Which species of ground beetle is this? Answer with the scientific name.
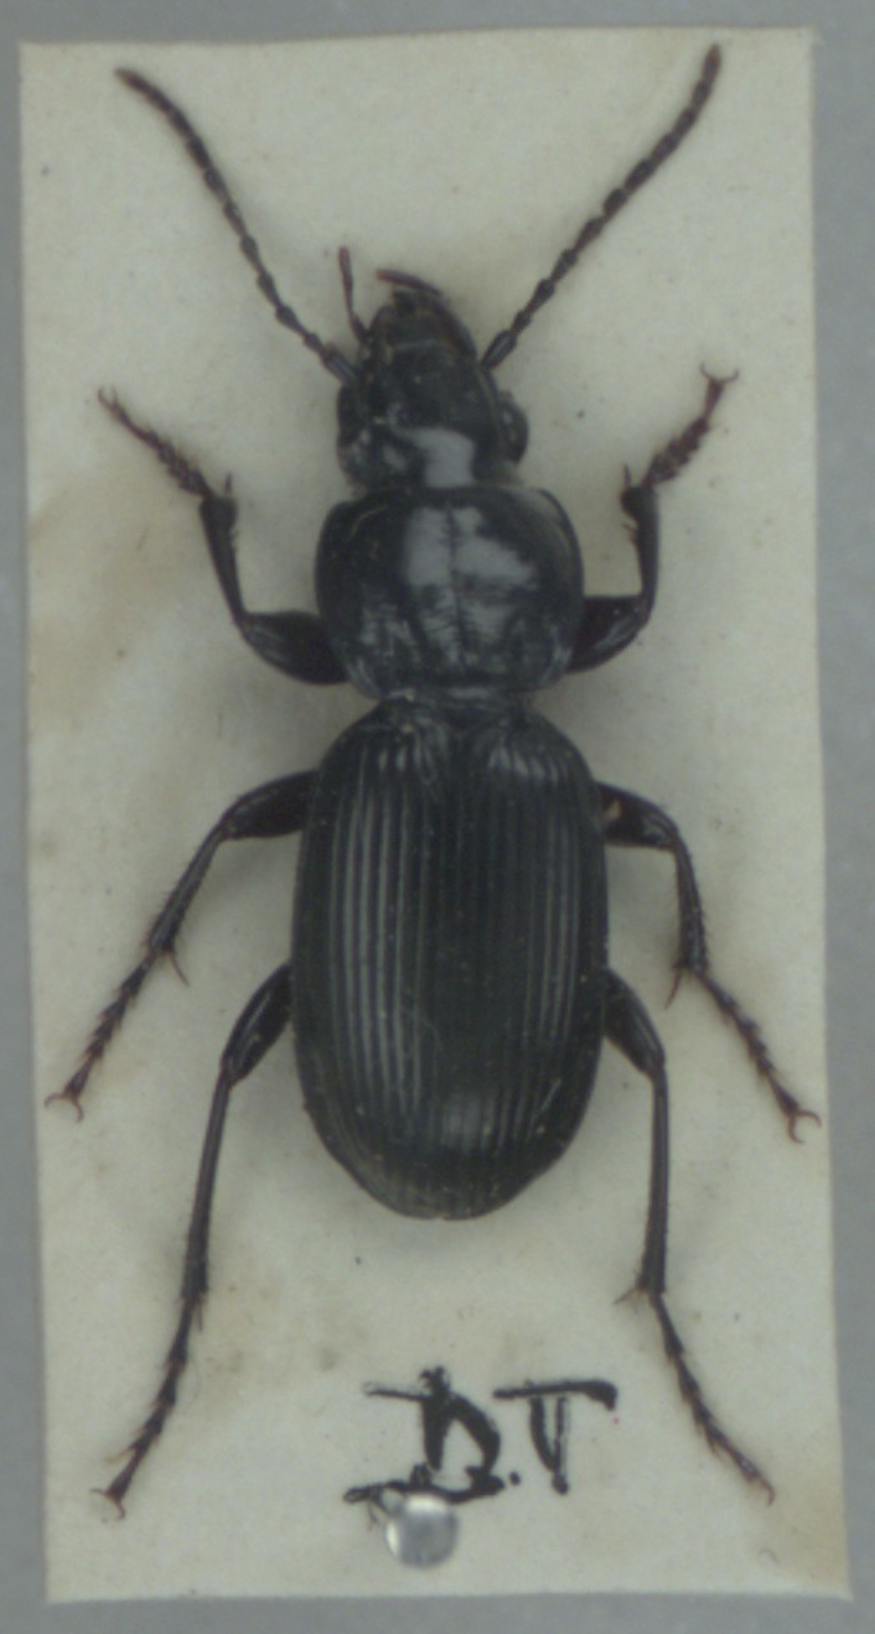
Pterostichus madidus
